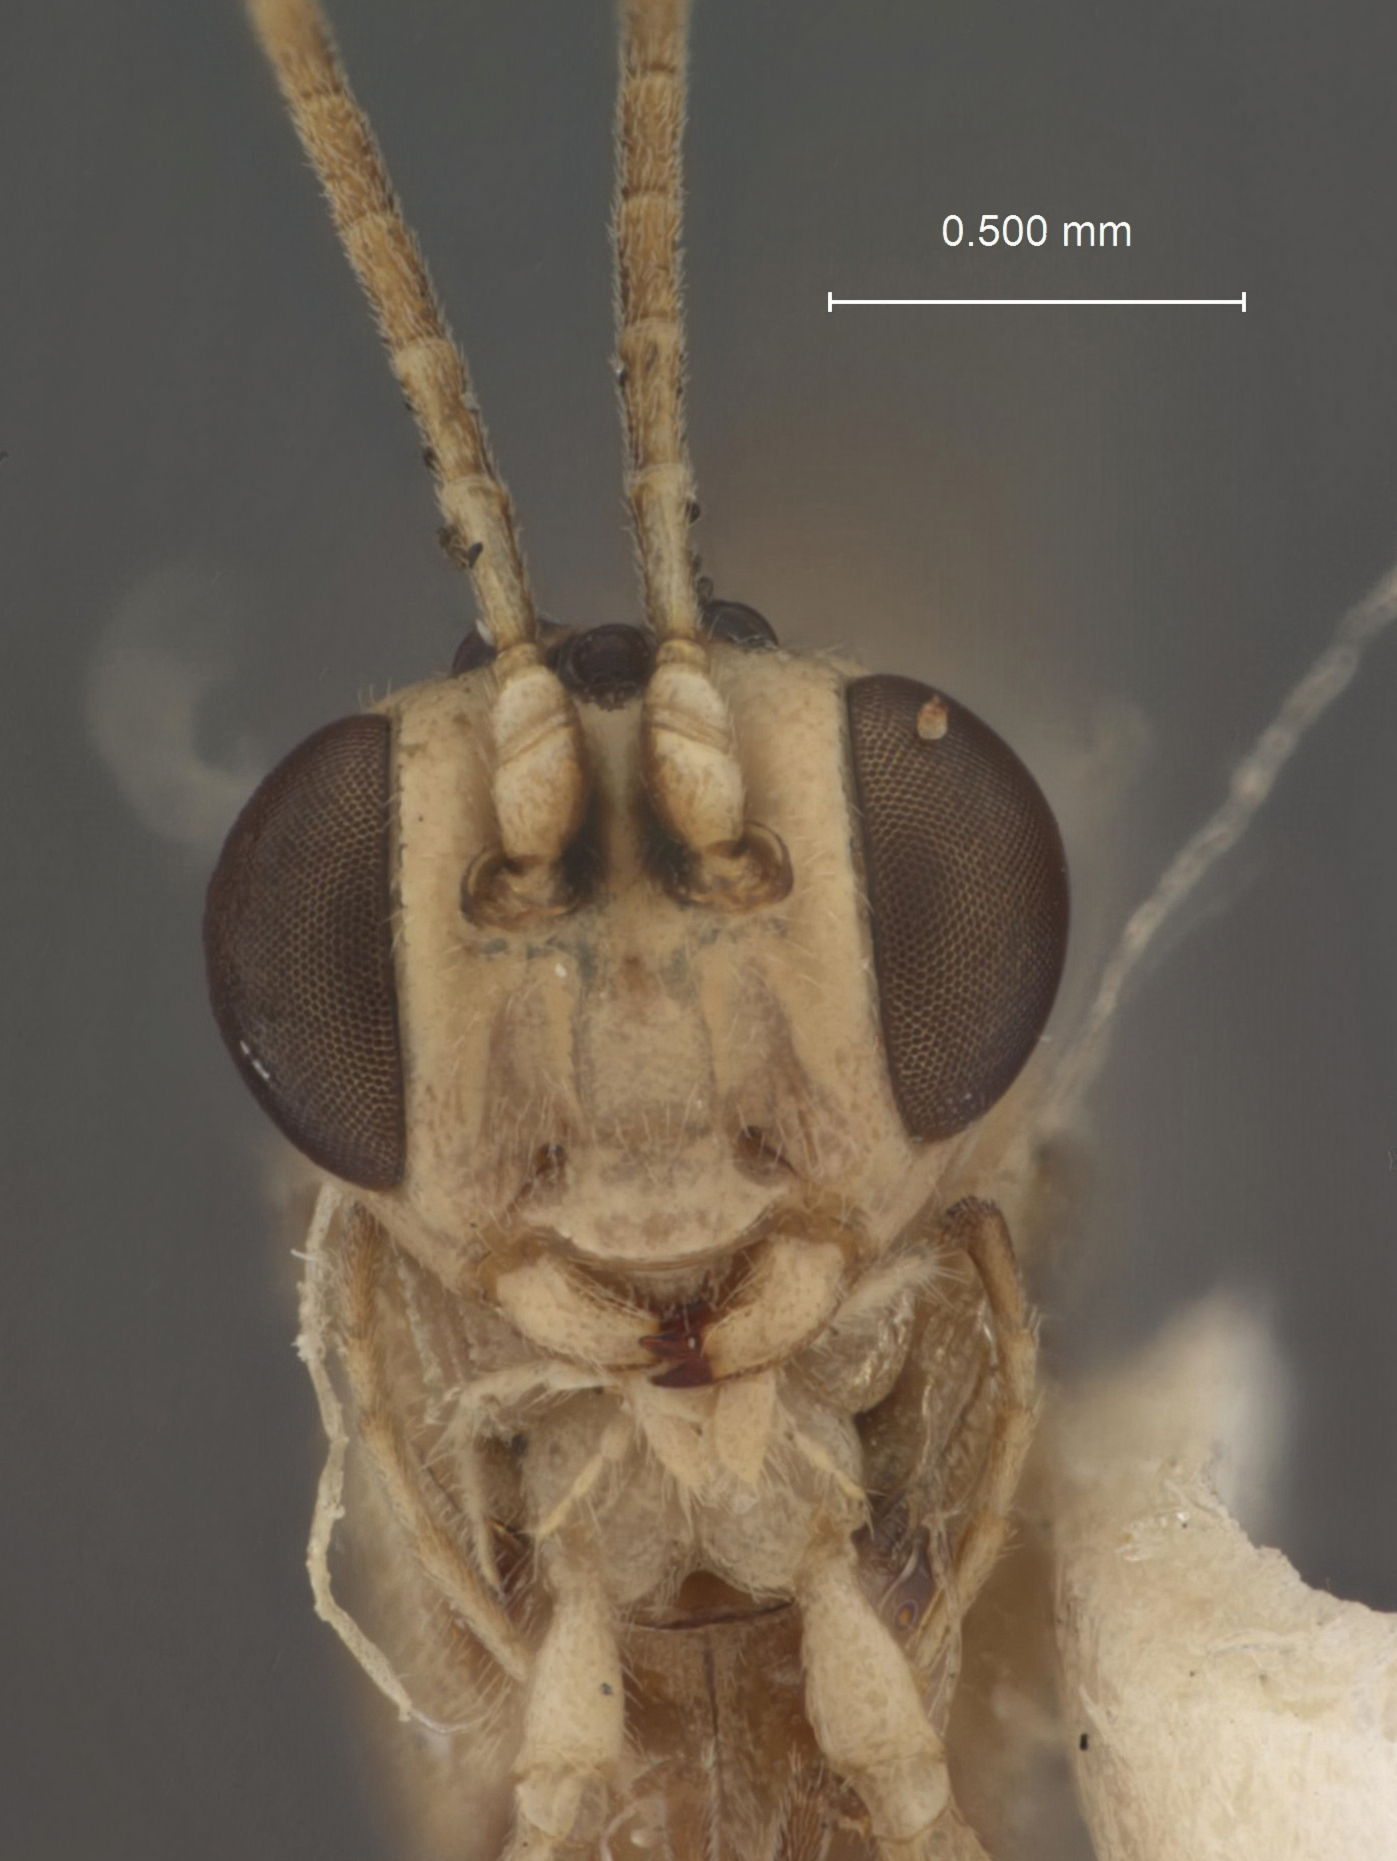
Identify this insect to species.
Temelucha connata
